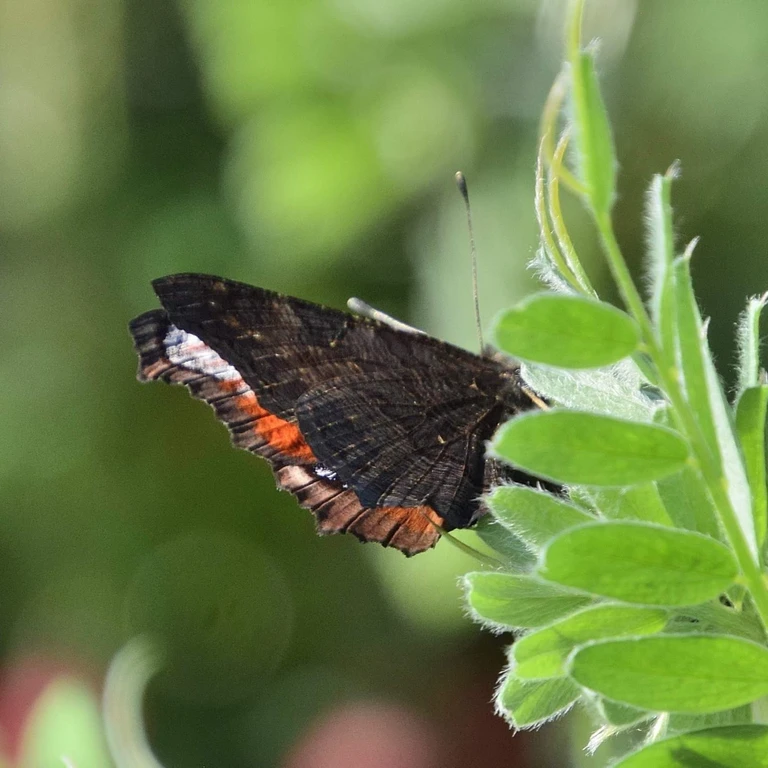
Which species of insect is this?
Aglais io
